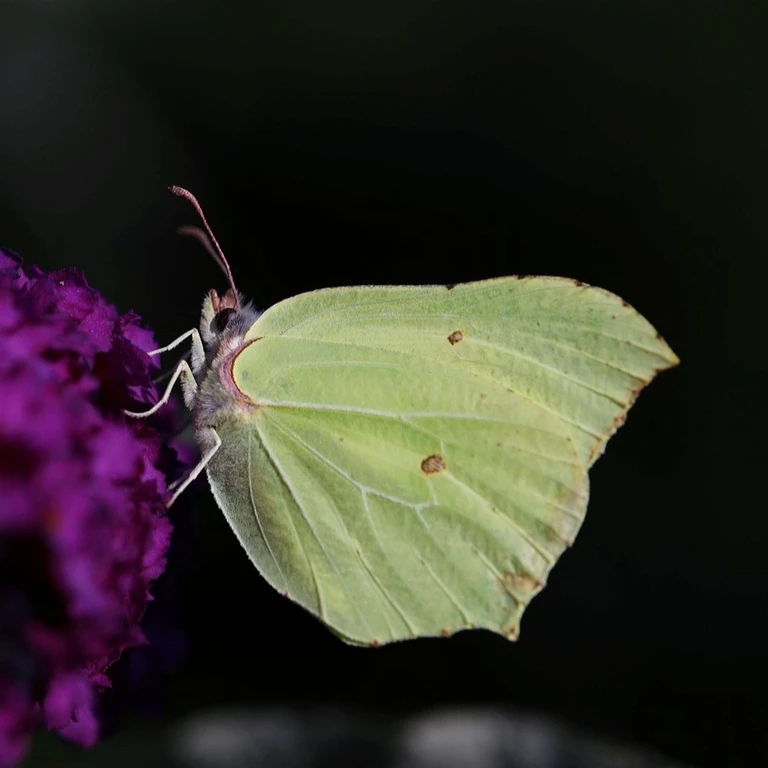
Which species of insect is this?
Gonepteryx rhamni
